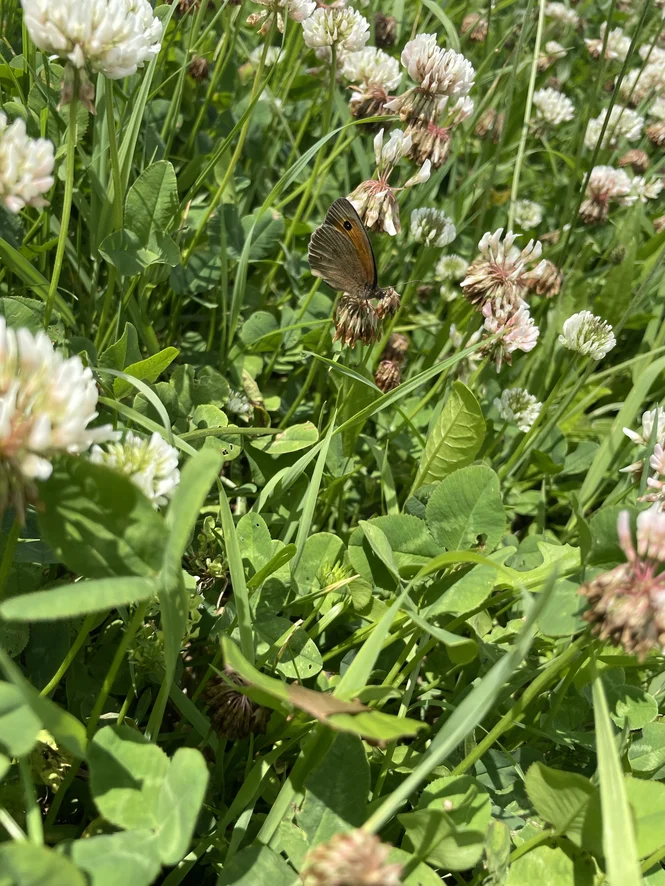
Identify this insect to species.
Maniola jurtina
